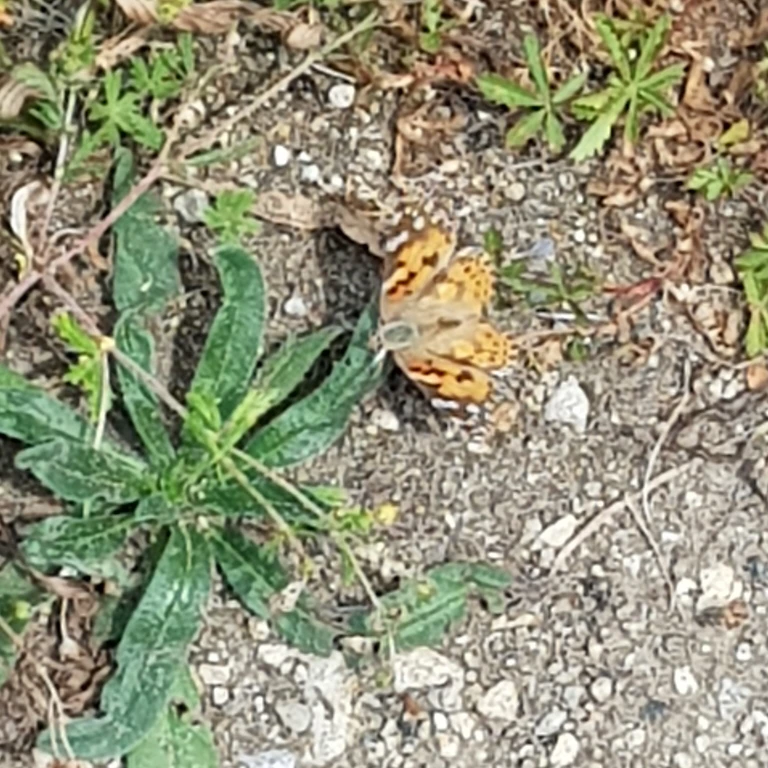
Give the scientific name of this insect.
Vanessa cardui
